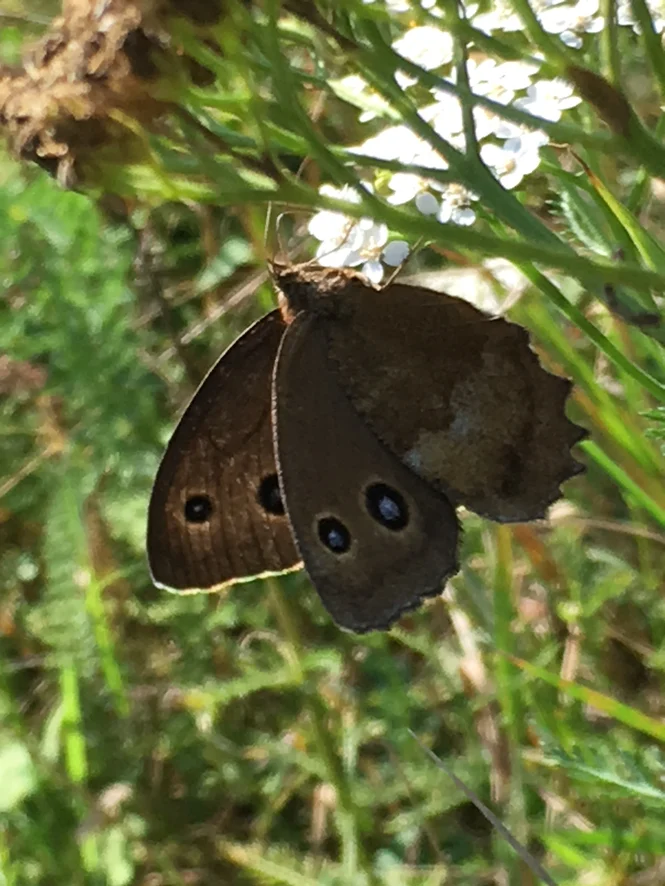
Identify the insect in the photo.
Minois dryas
